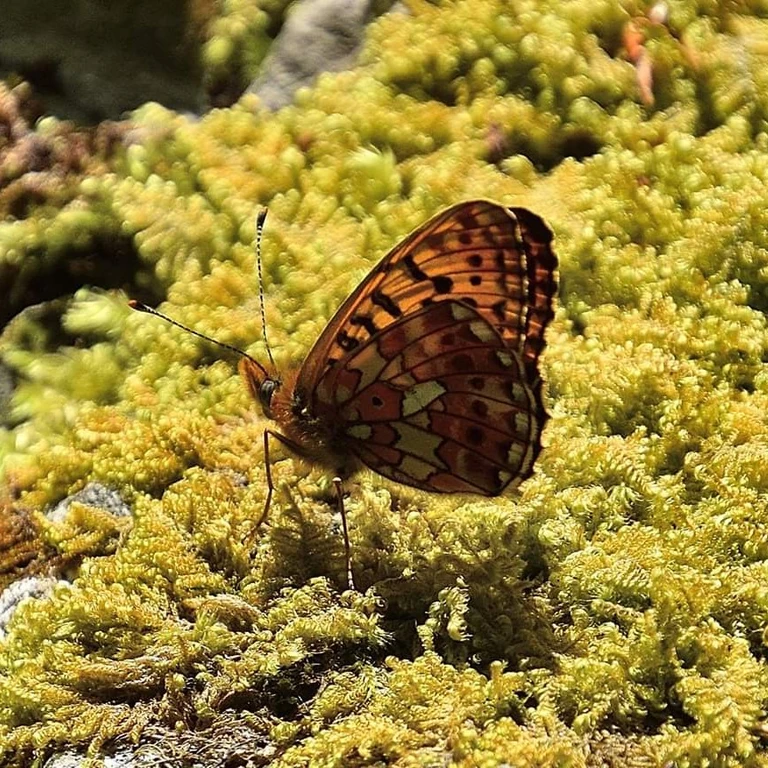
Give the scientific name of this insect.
Boloria euphrosyne (also Clossiana euphrosyne)
